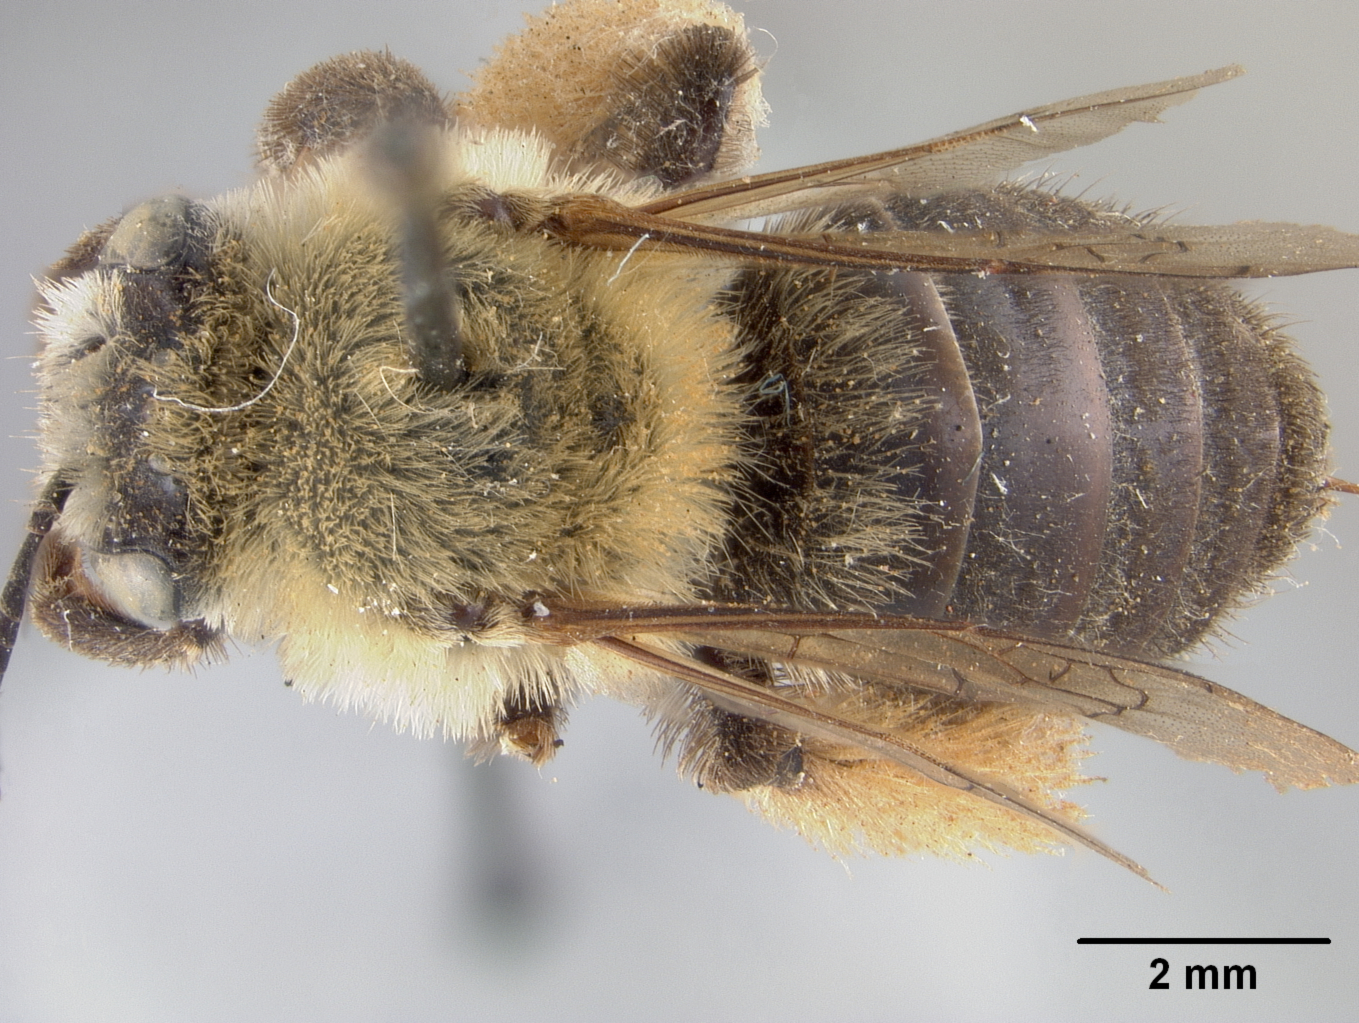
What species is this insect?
Melissodes bidentis
